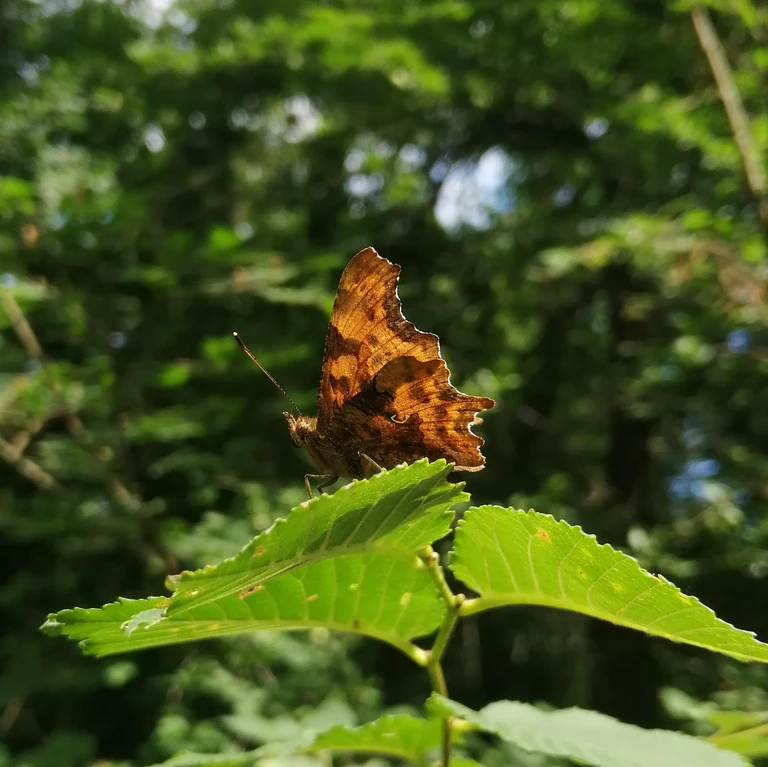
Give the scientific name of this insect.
Polygonia c-album
